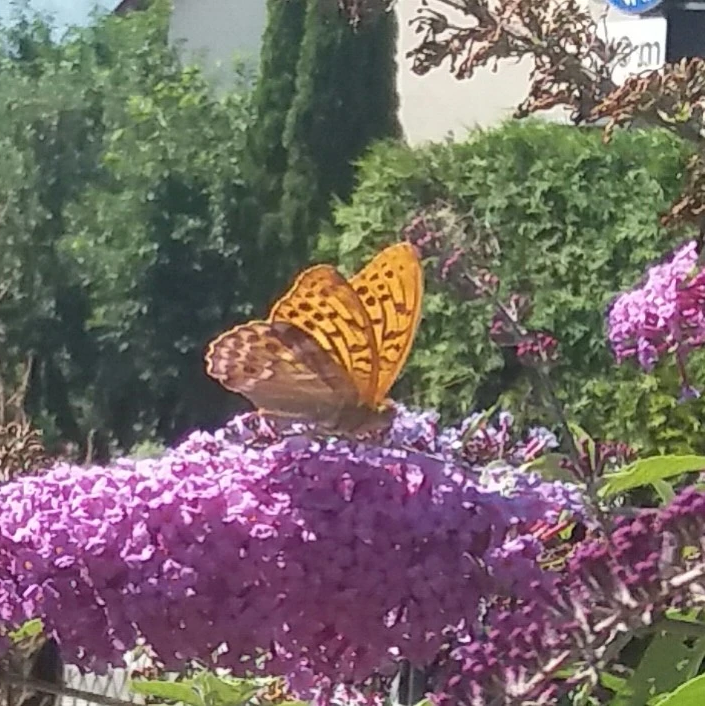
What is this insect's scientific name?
Argynnis paphia
